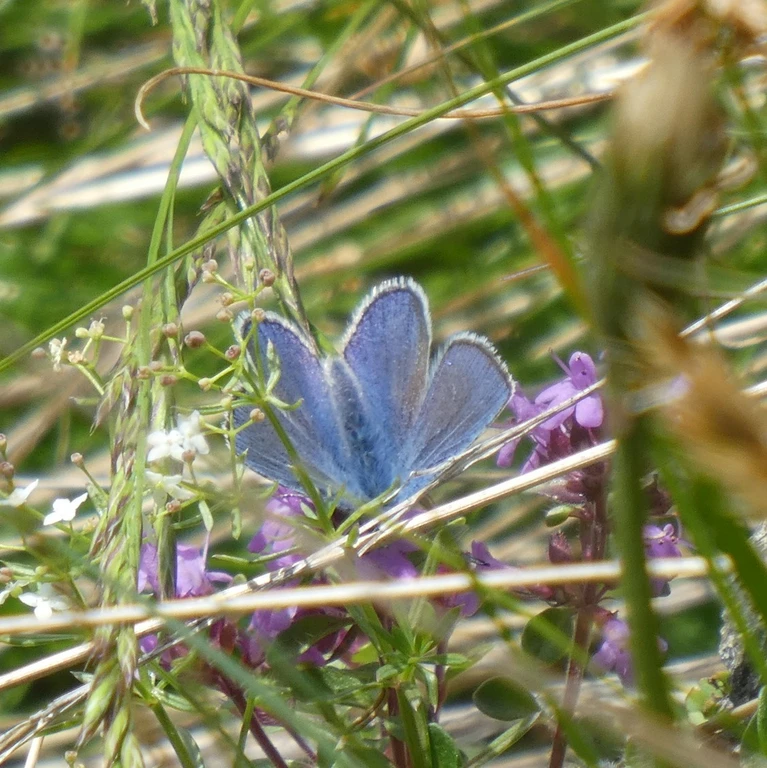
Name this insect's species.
Agriades orbitulus (also Albulina orbitulus)
